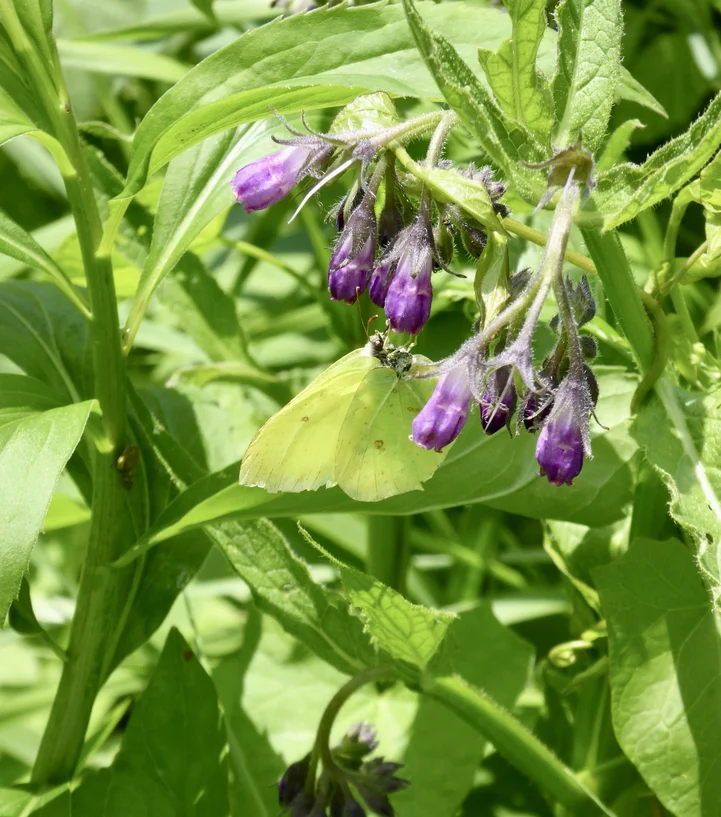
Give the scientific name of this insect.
Gonepteryx rhamni
